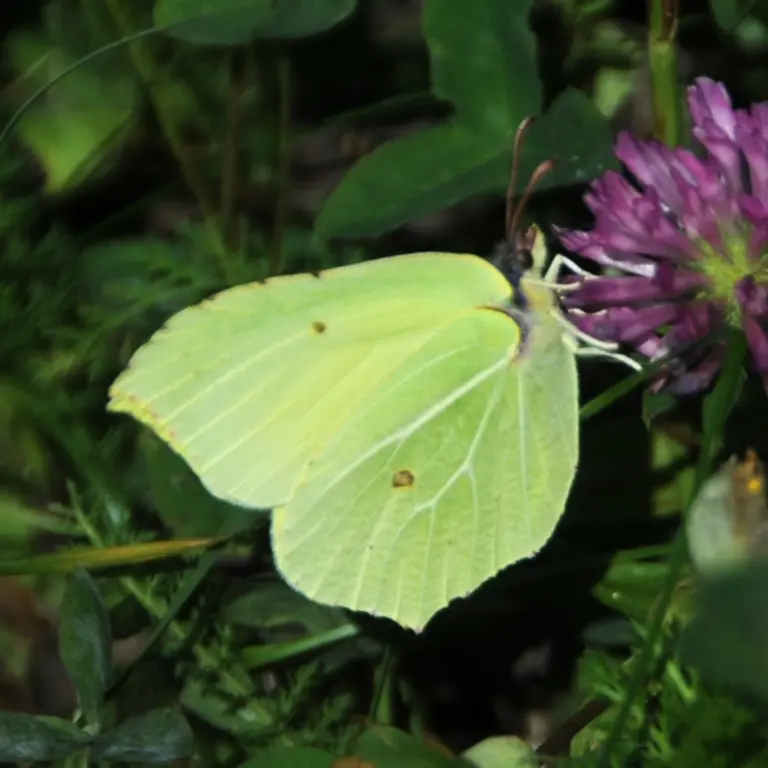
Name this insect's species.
Gonepteryx rhamni
